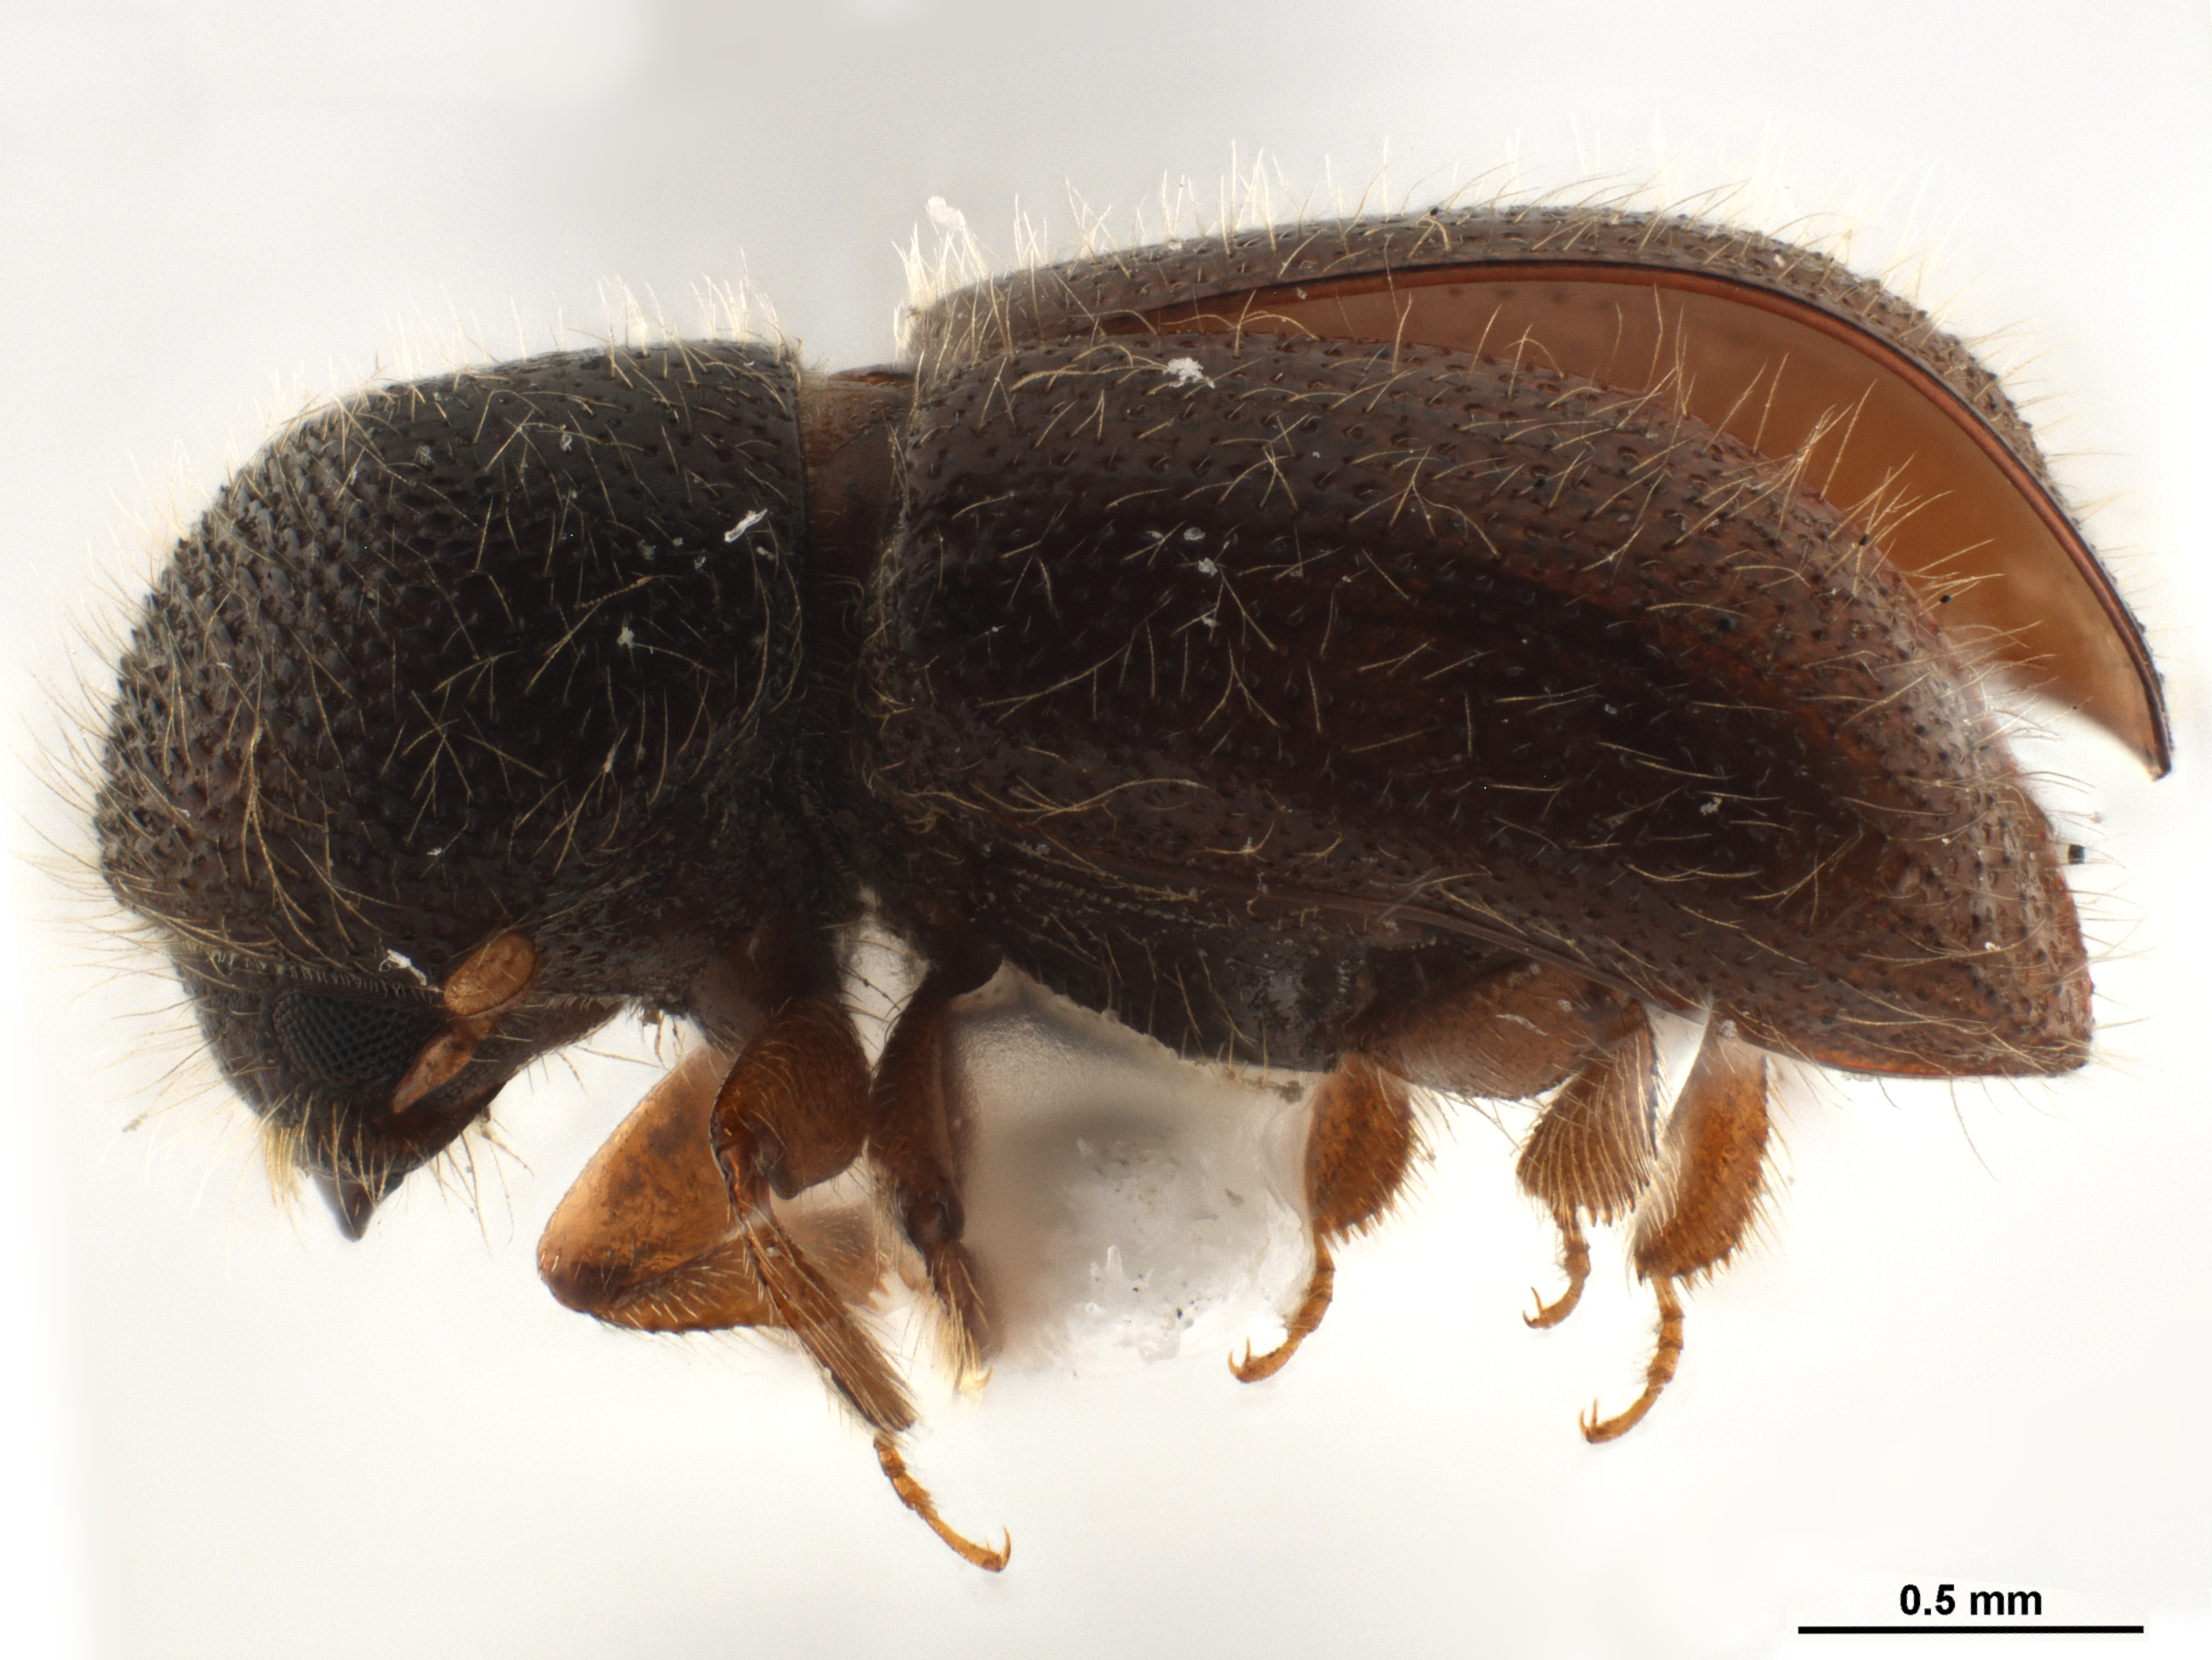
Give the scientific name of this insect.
Anisandrus apicalis
